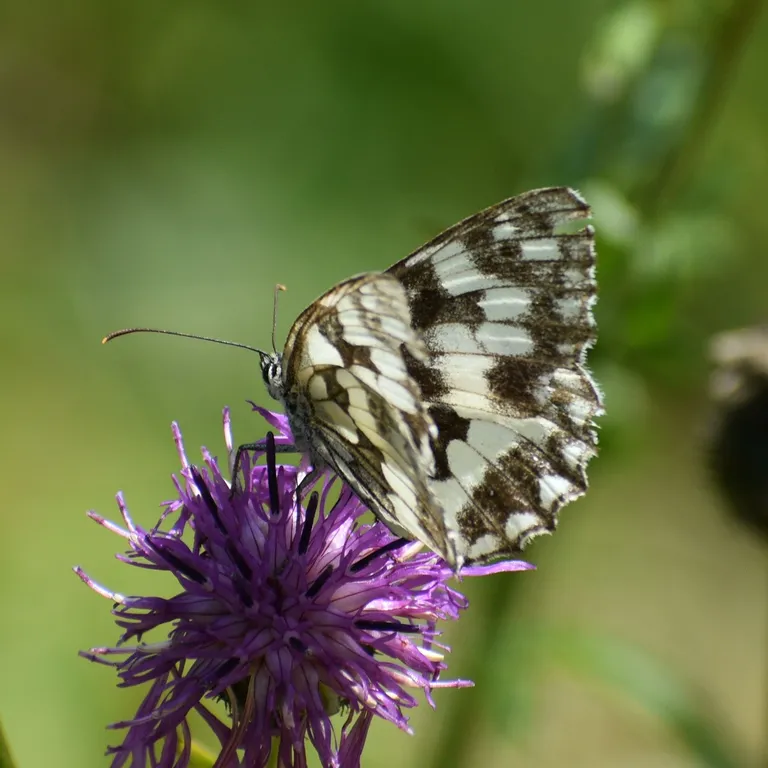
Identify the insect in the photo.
Melanargia galathea
